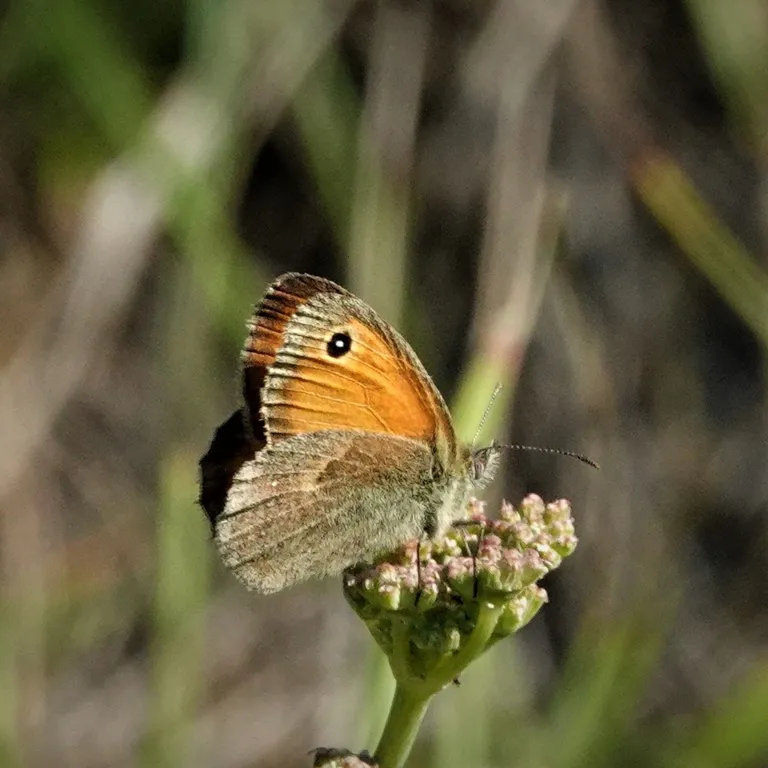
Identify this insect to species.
Coenonympha pamphilus
